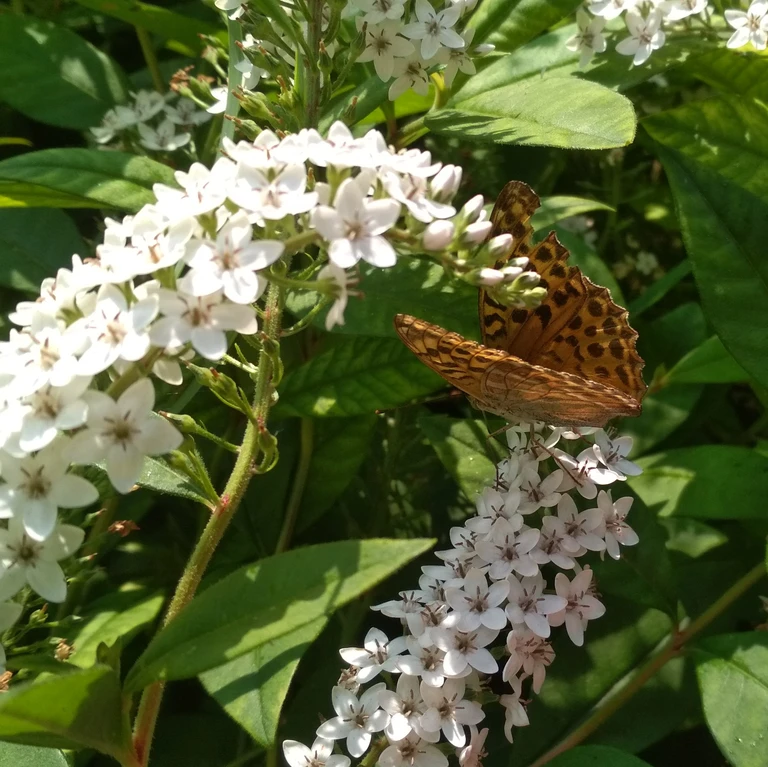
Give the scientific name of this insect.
Argynnis paphia
